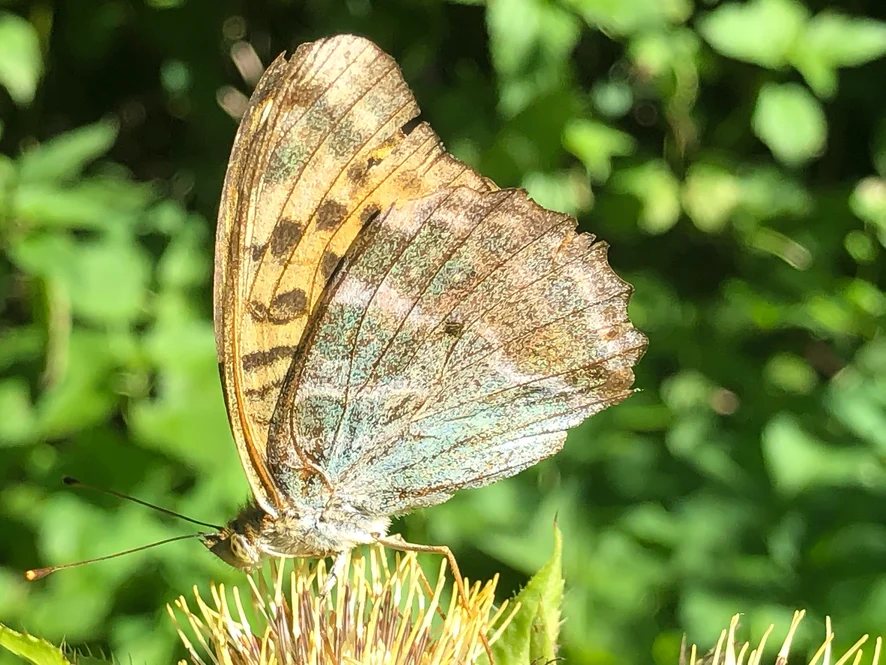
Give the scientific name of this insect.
Argynnis paphia
